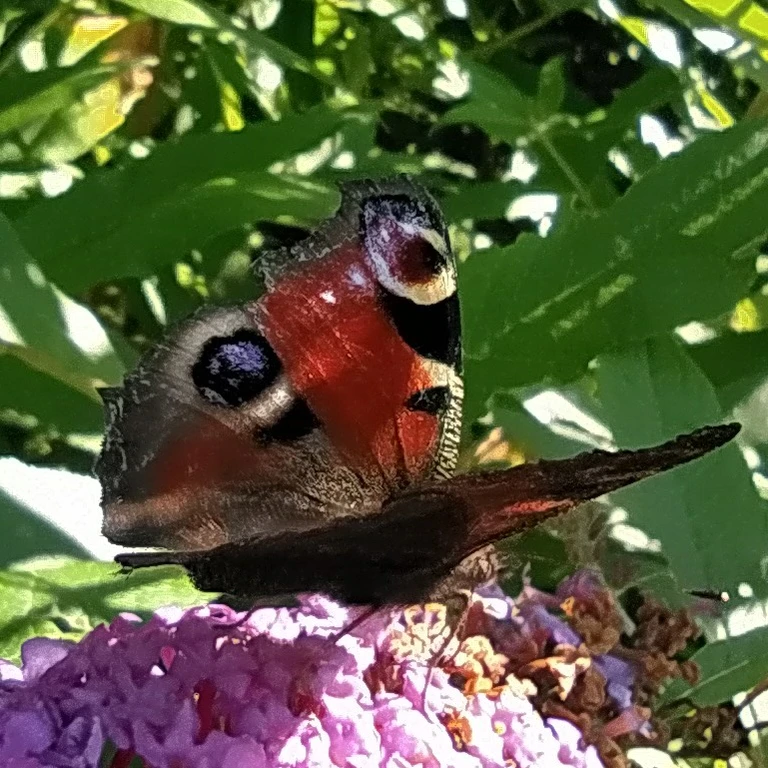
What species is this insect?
Aglais io
